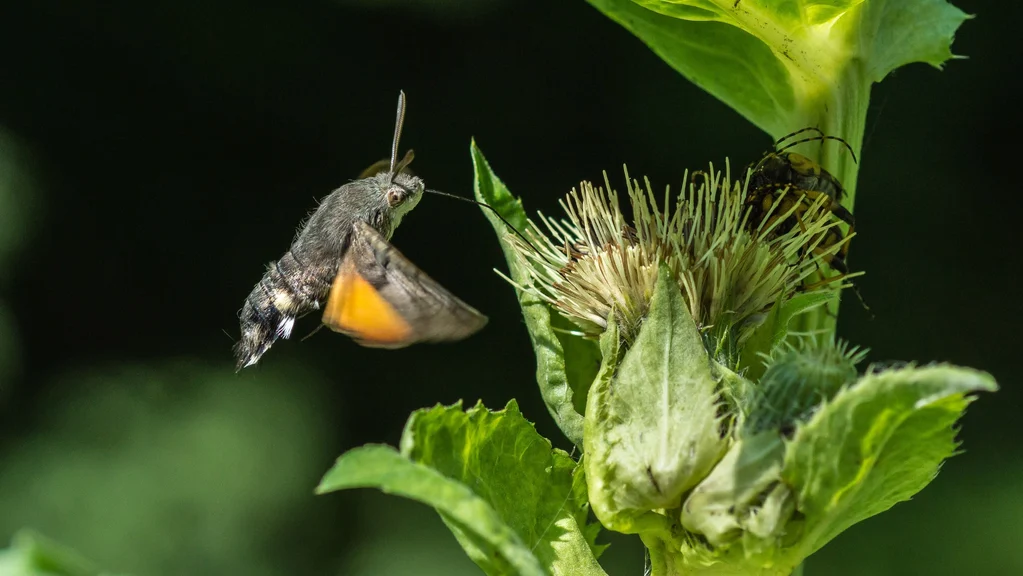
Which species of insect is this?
Macroglossum stellatarum
